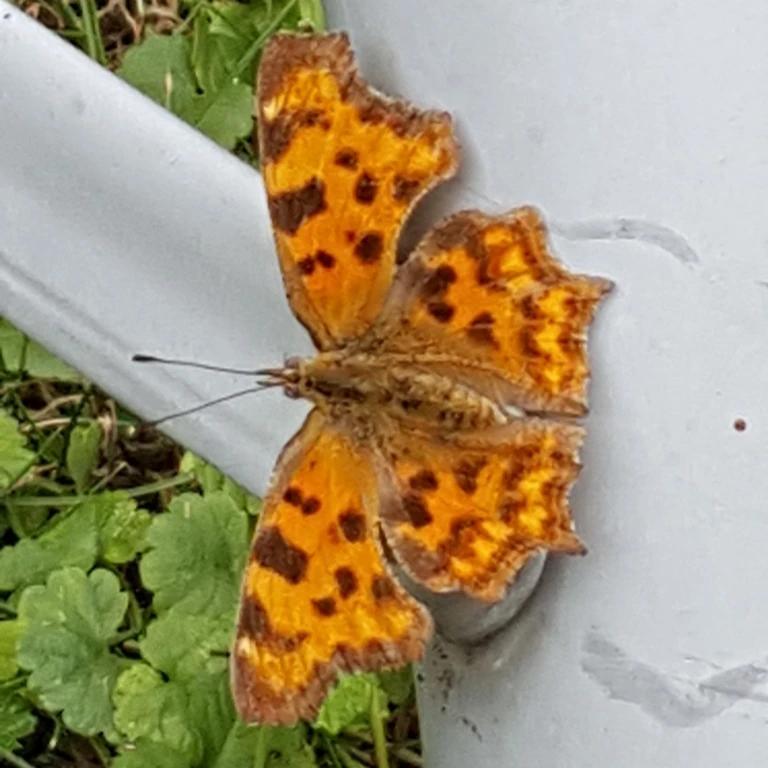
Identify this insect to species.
Polygonia c-album
